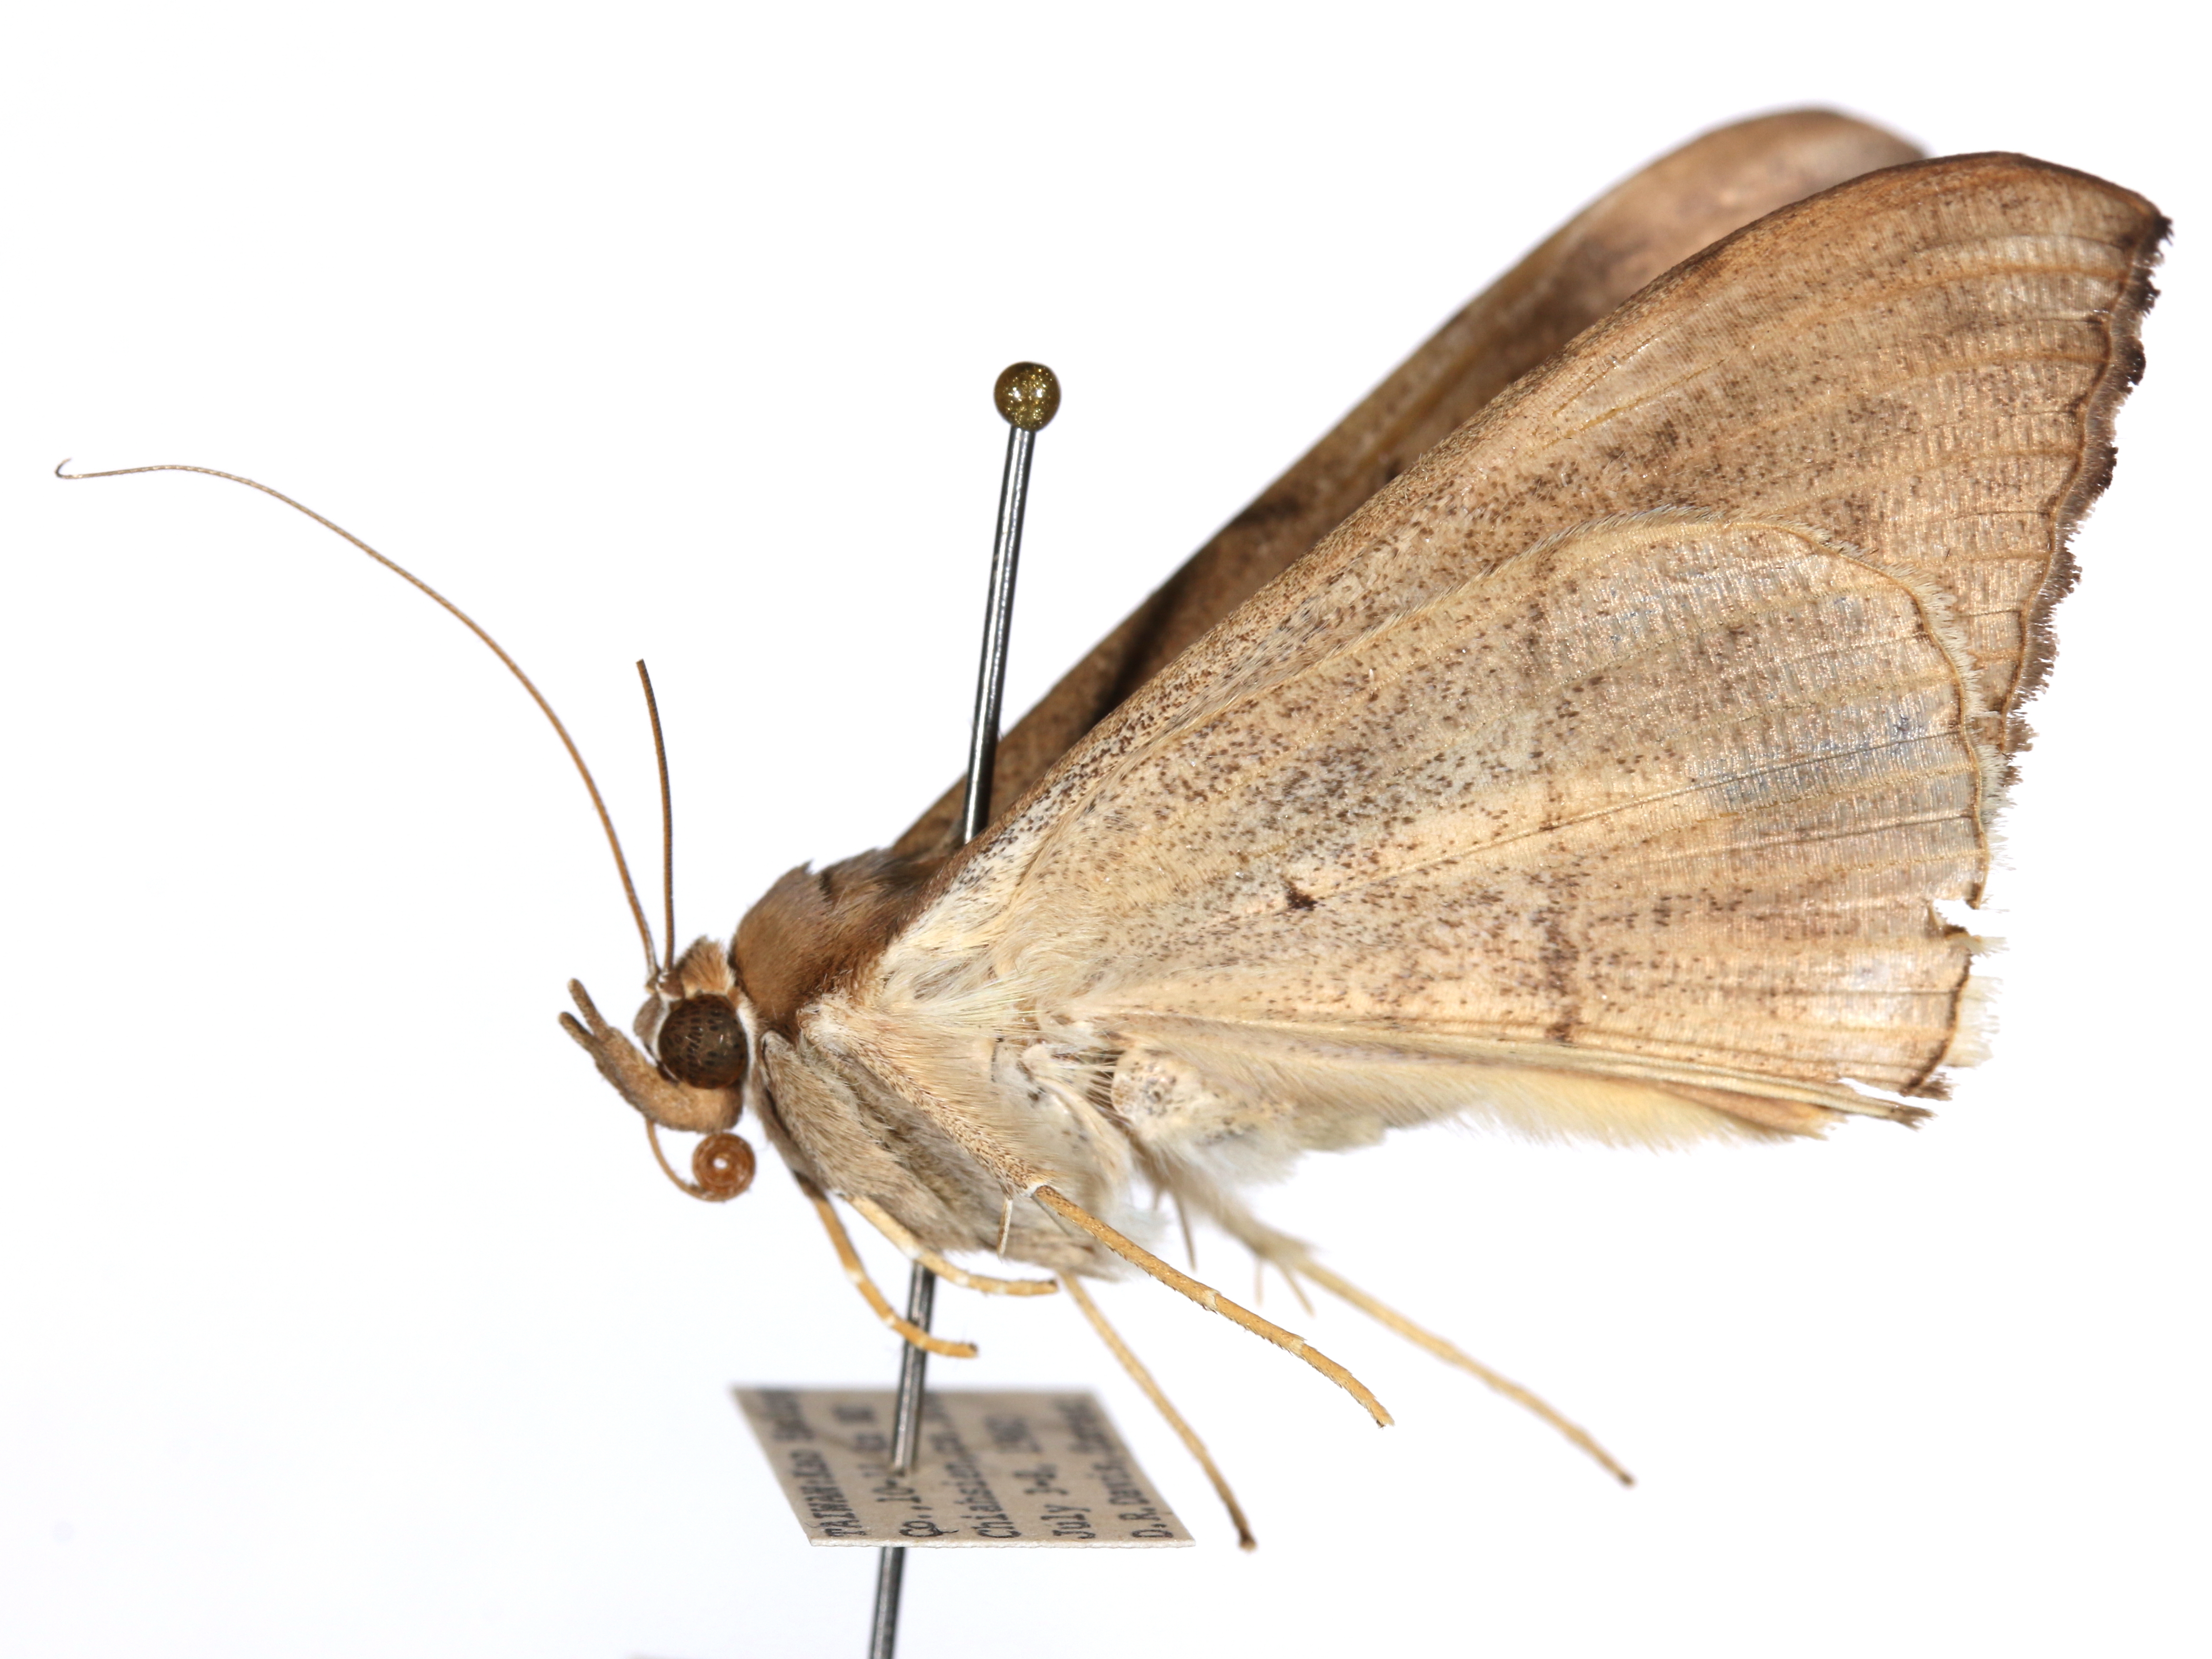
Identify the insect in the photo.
Oxyodes scrobiculata
